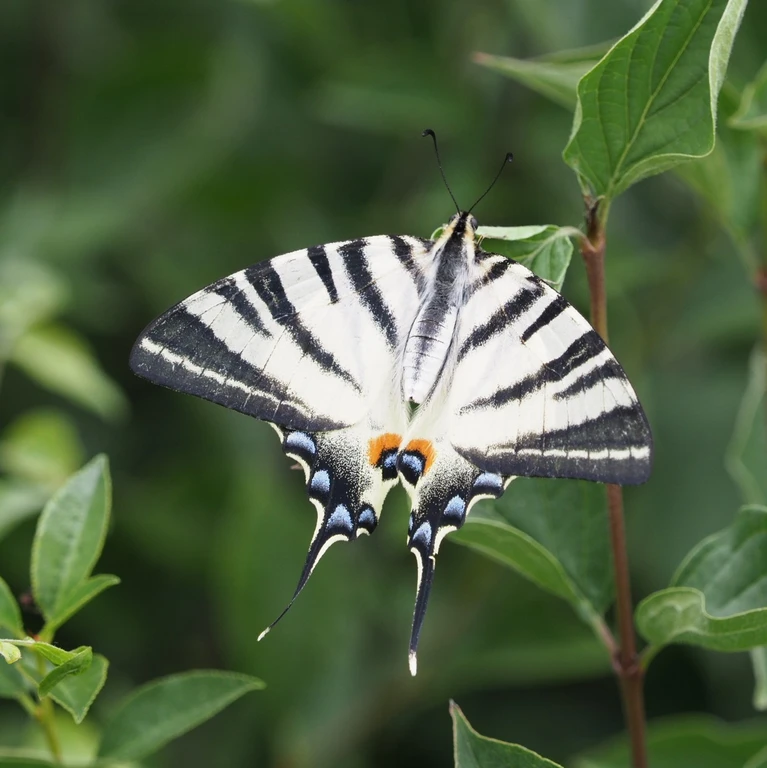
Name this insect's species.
Iphiclides podalirius
